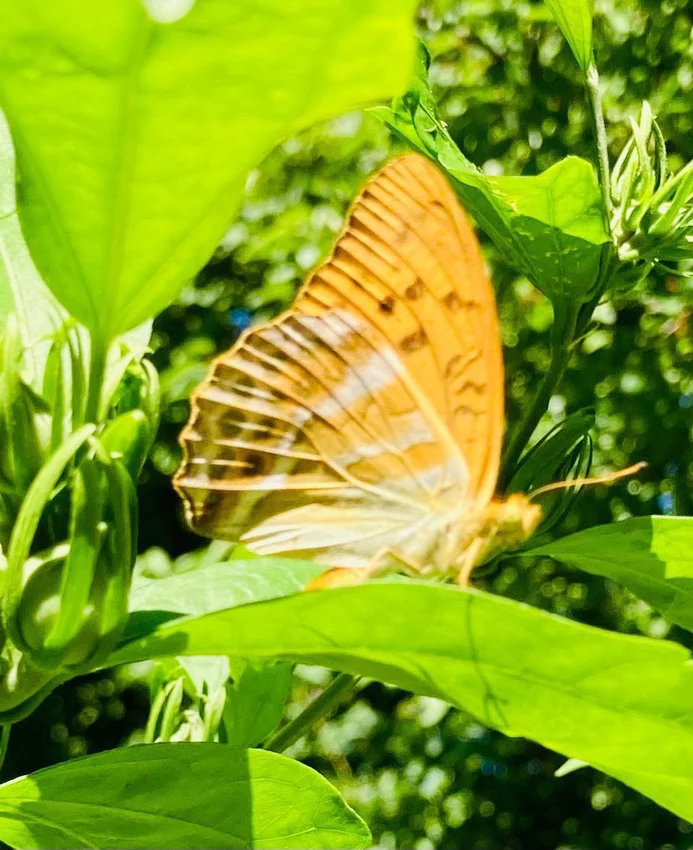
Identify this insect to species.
Argynnis paphia
